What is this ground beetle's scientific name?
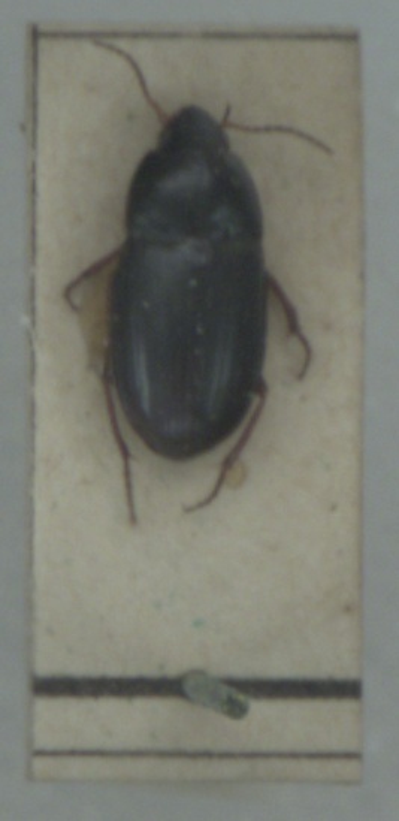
Amara familiaris
